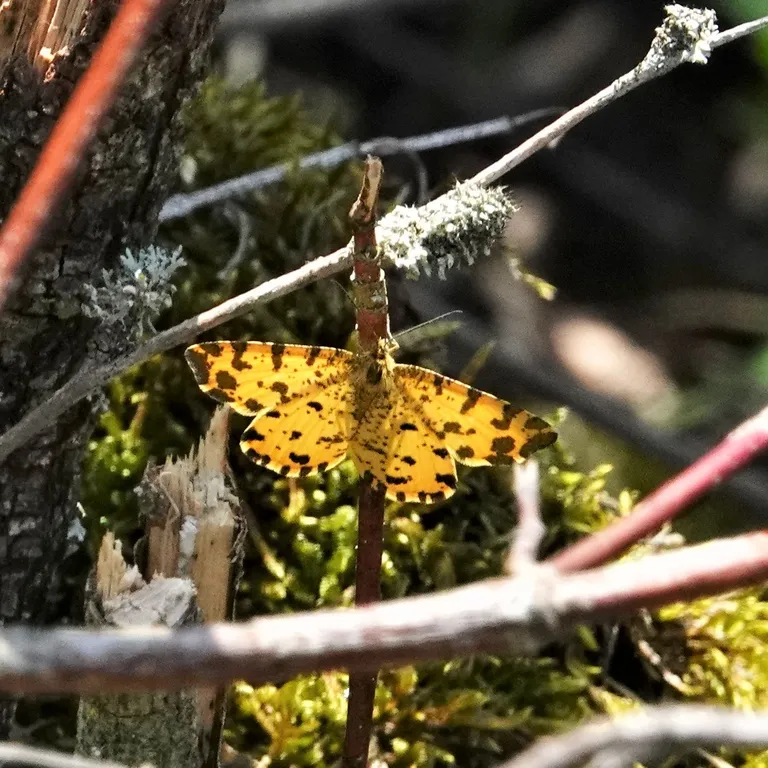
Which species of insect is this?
Pseudopanthera macularia
